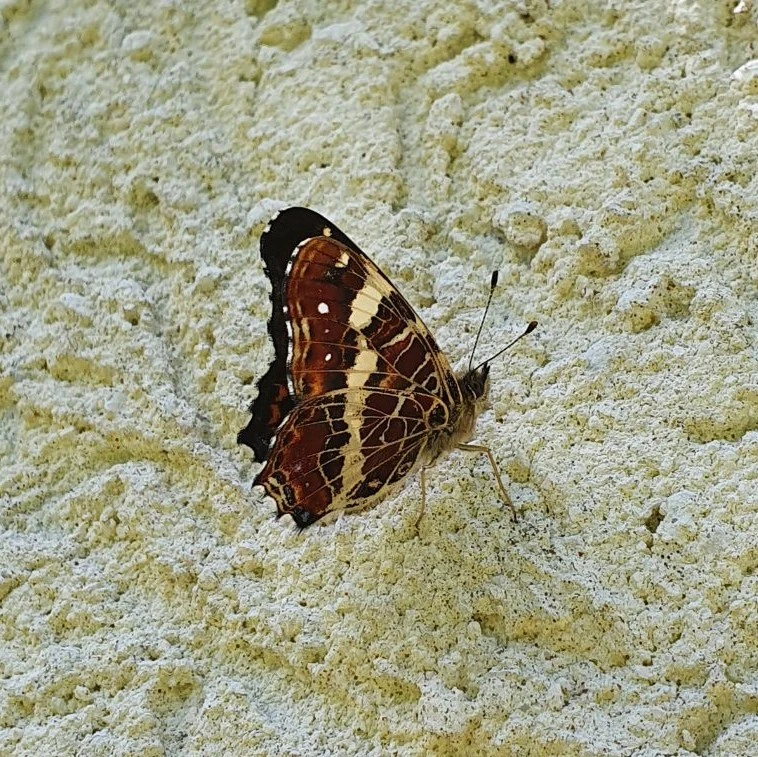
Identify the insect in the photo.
Araschnia levana
